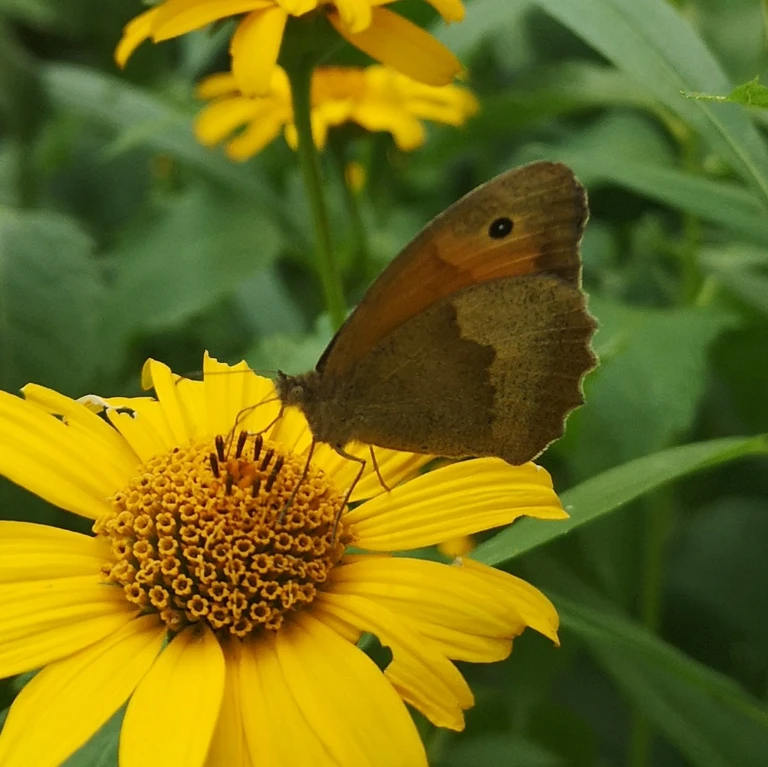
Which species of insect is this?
Maniola jurtina
